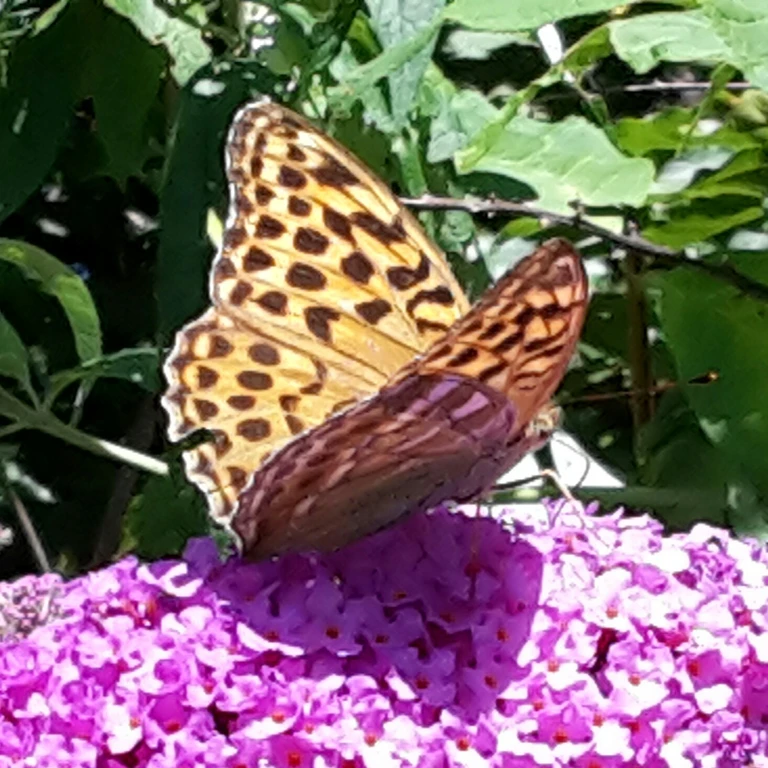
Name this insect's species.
Argynnis paphia
